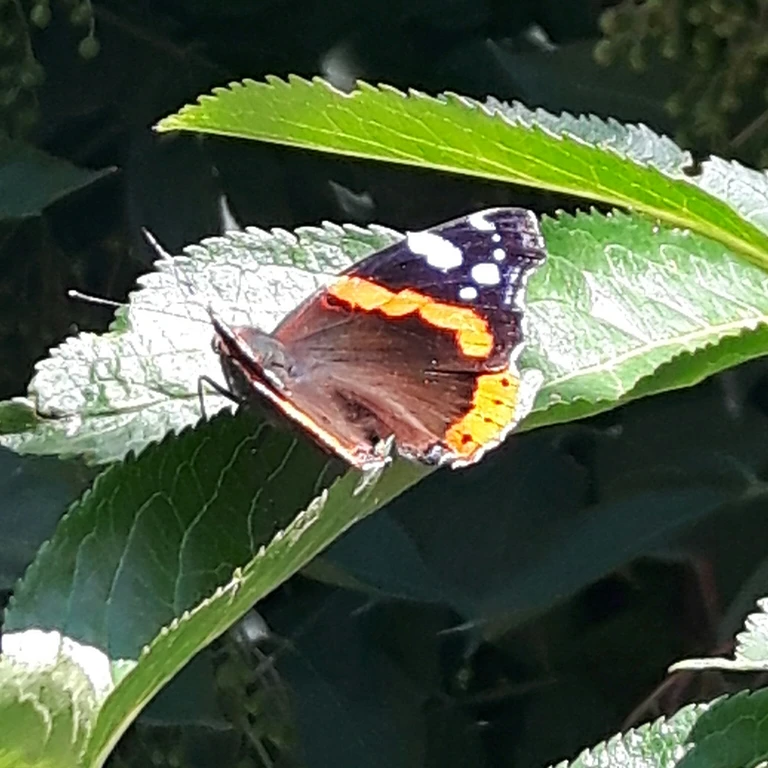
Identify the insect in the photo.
Vanessa atalanta
